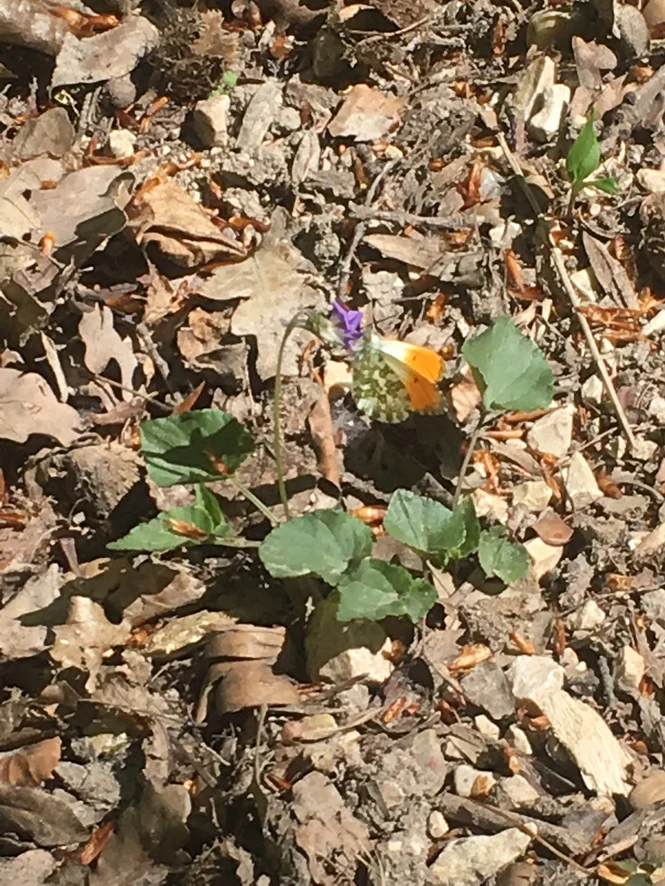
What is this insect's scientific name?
Anthocharis cardamines
